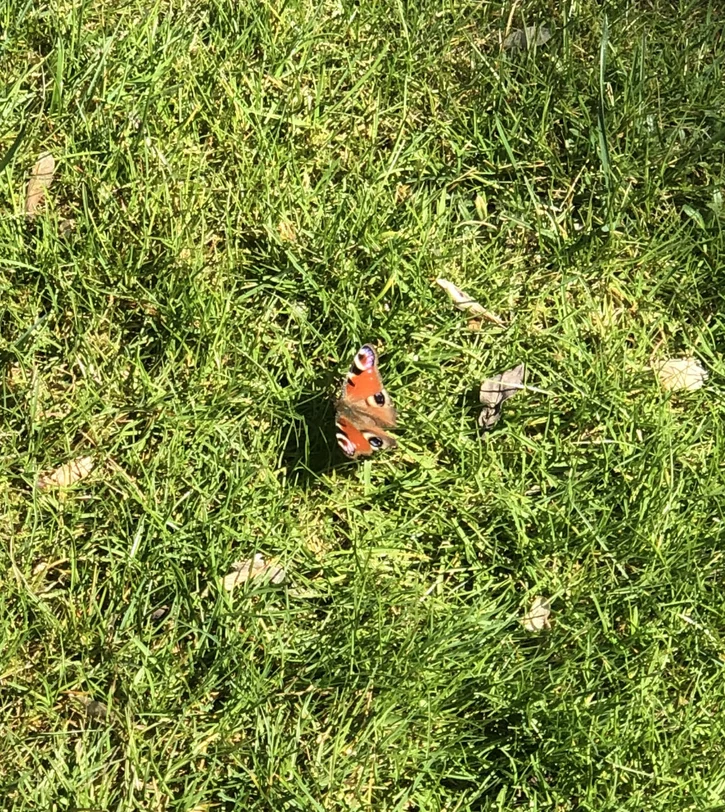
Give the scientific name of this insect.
Aglais io
